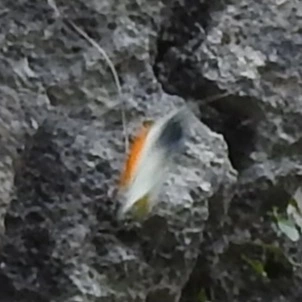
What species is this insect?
Anthocharis cardamines
